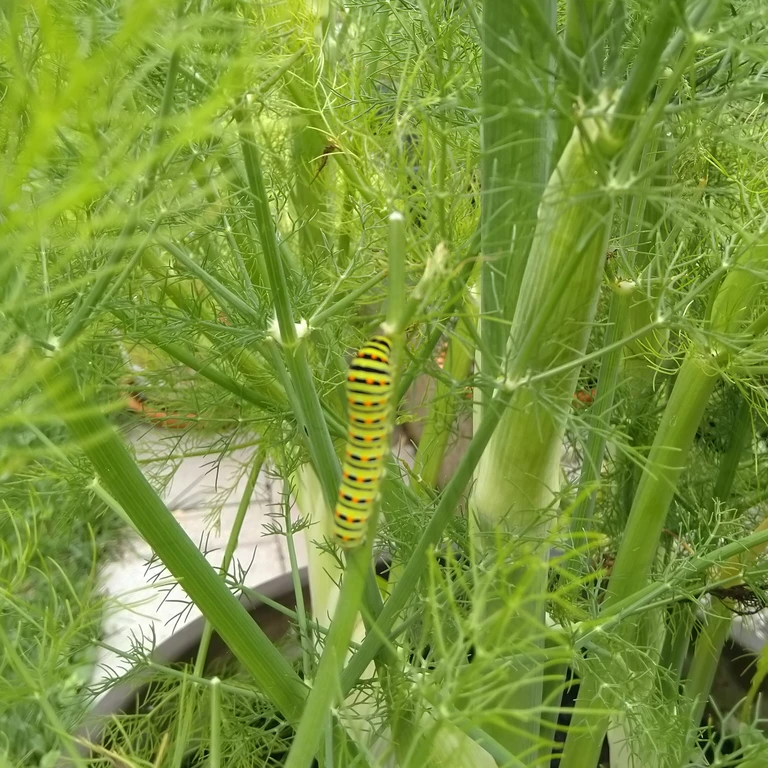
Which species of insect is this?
Papilio machaon
